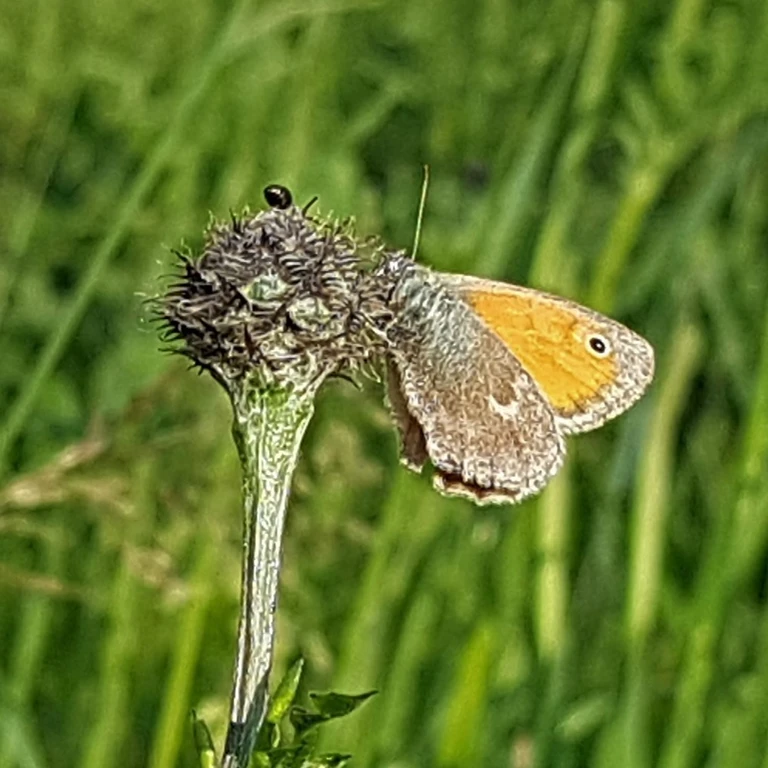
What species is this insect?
Coenonympha pamphilus
